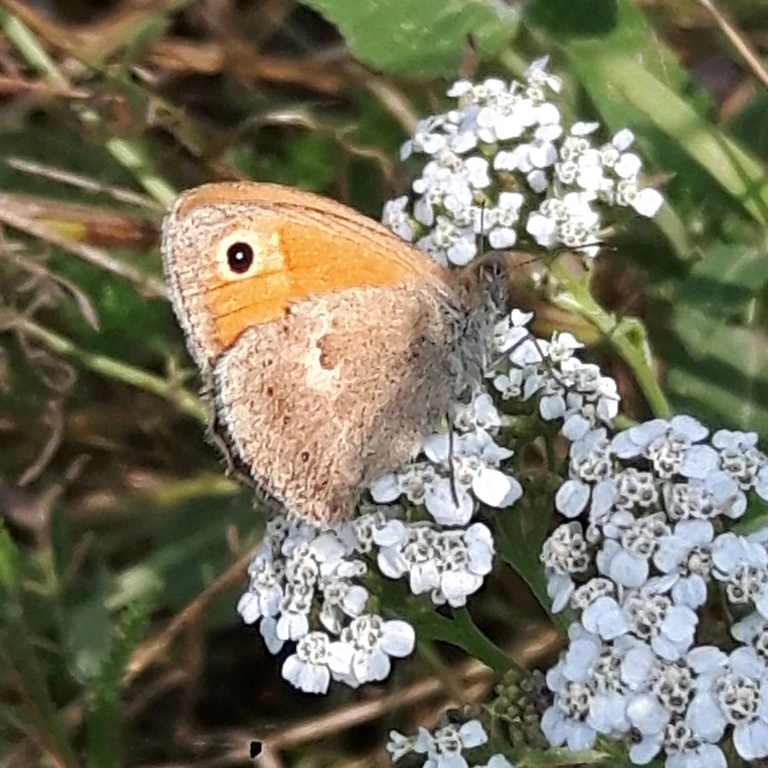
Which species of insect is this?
Coenonympha pamphilus
